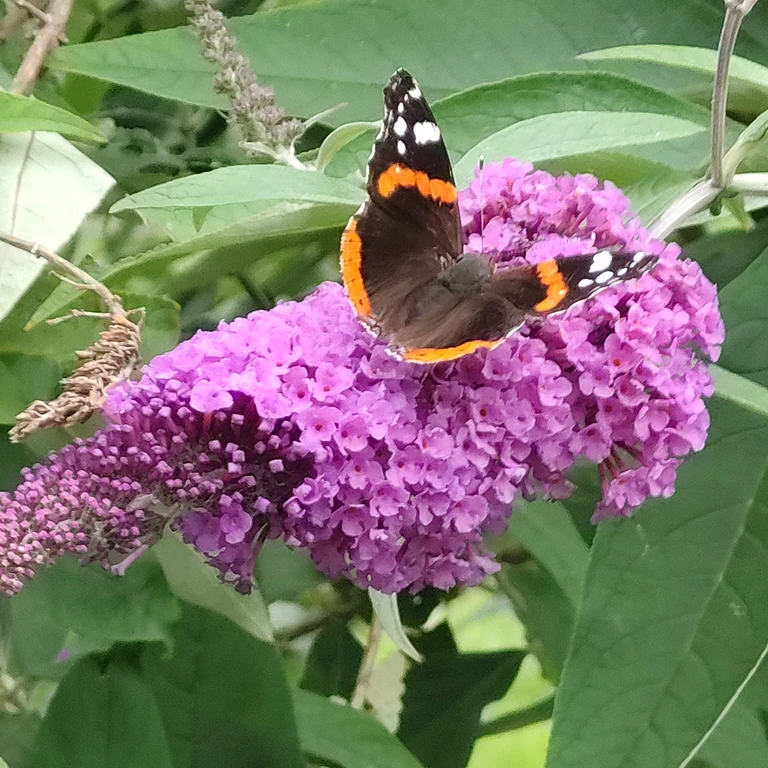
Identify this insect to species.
Vanessa atalanta
